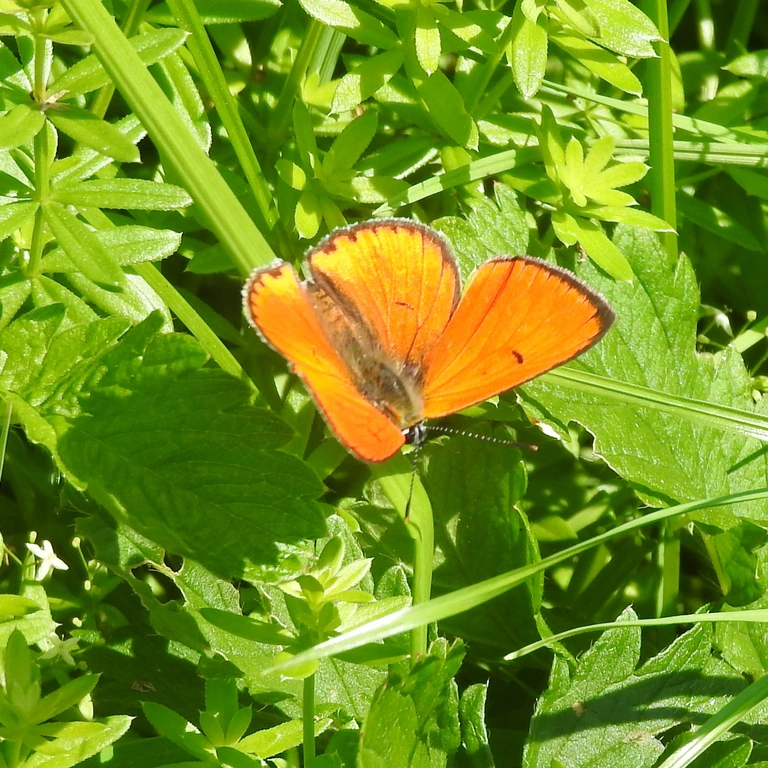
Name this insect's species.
Lycaena dispar
